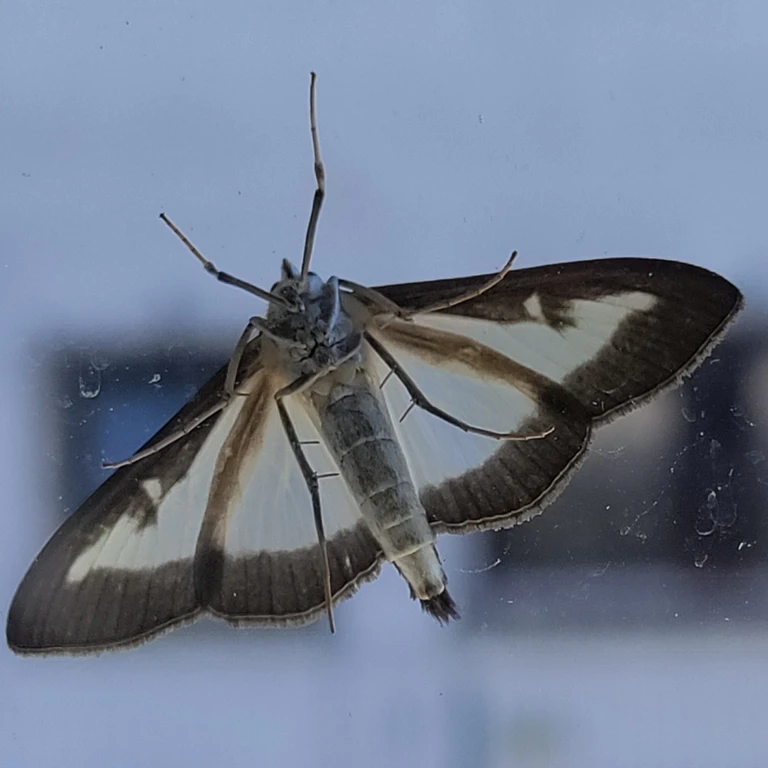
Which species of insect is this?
Cydalima perspectalis
